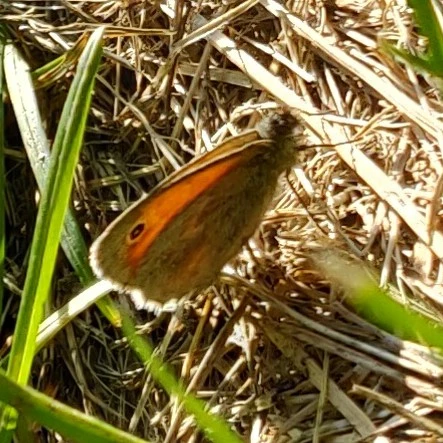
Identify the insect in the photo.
Coenonympha pamphilus
